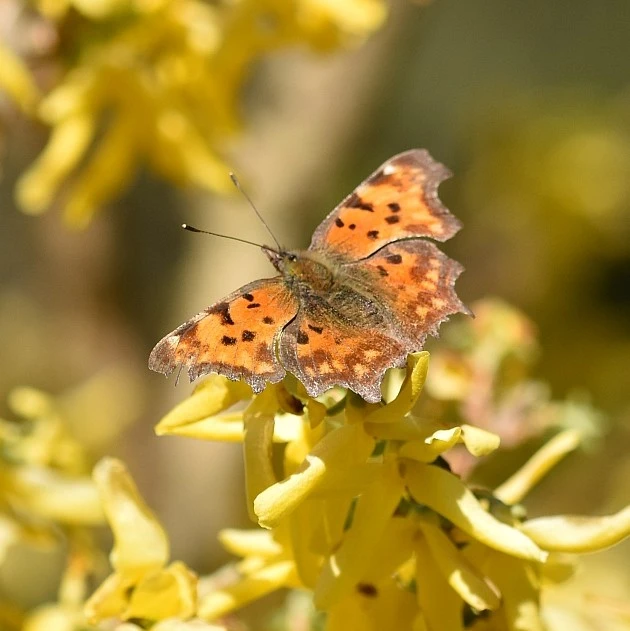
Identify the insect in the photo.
Polygonia c-album
